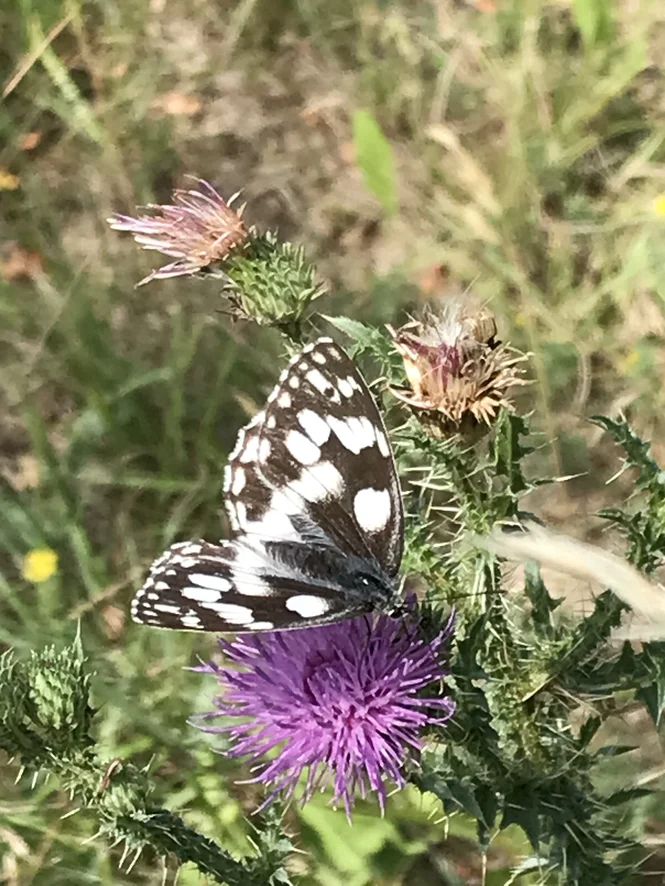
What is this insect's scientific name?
Melanargia galathea
